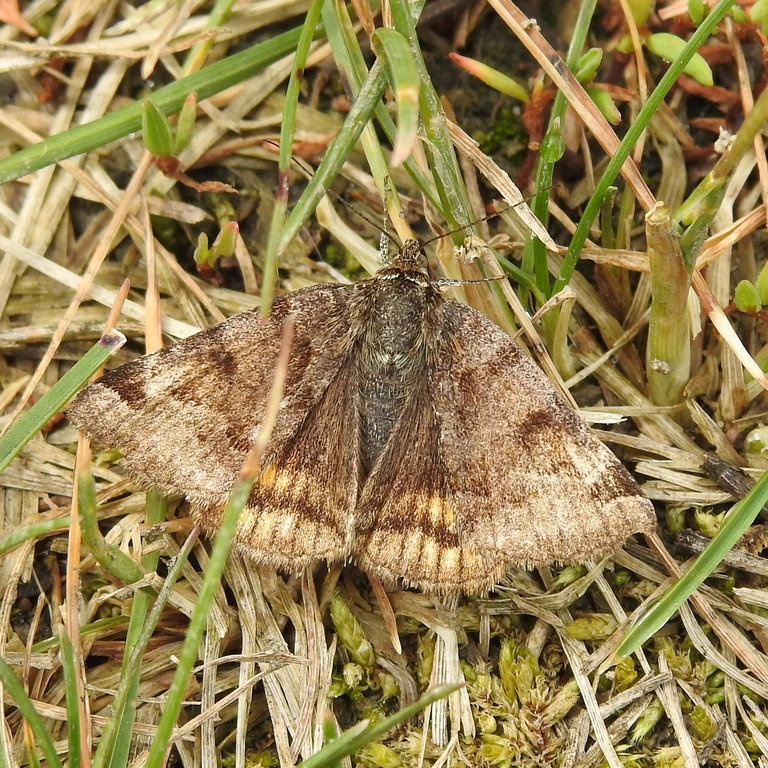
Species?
Euclidia glyphica
